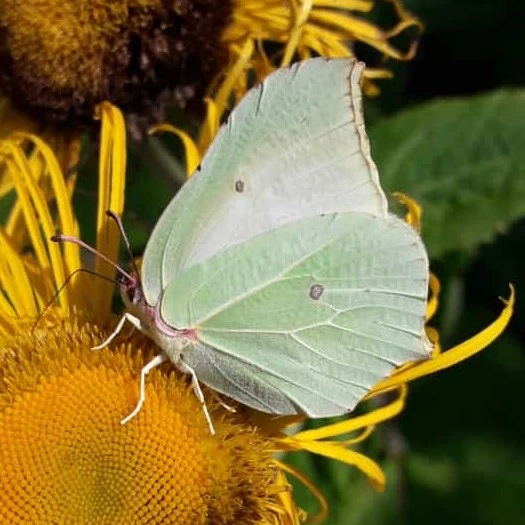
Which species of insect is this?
Gonepteryx rhamni
